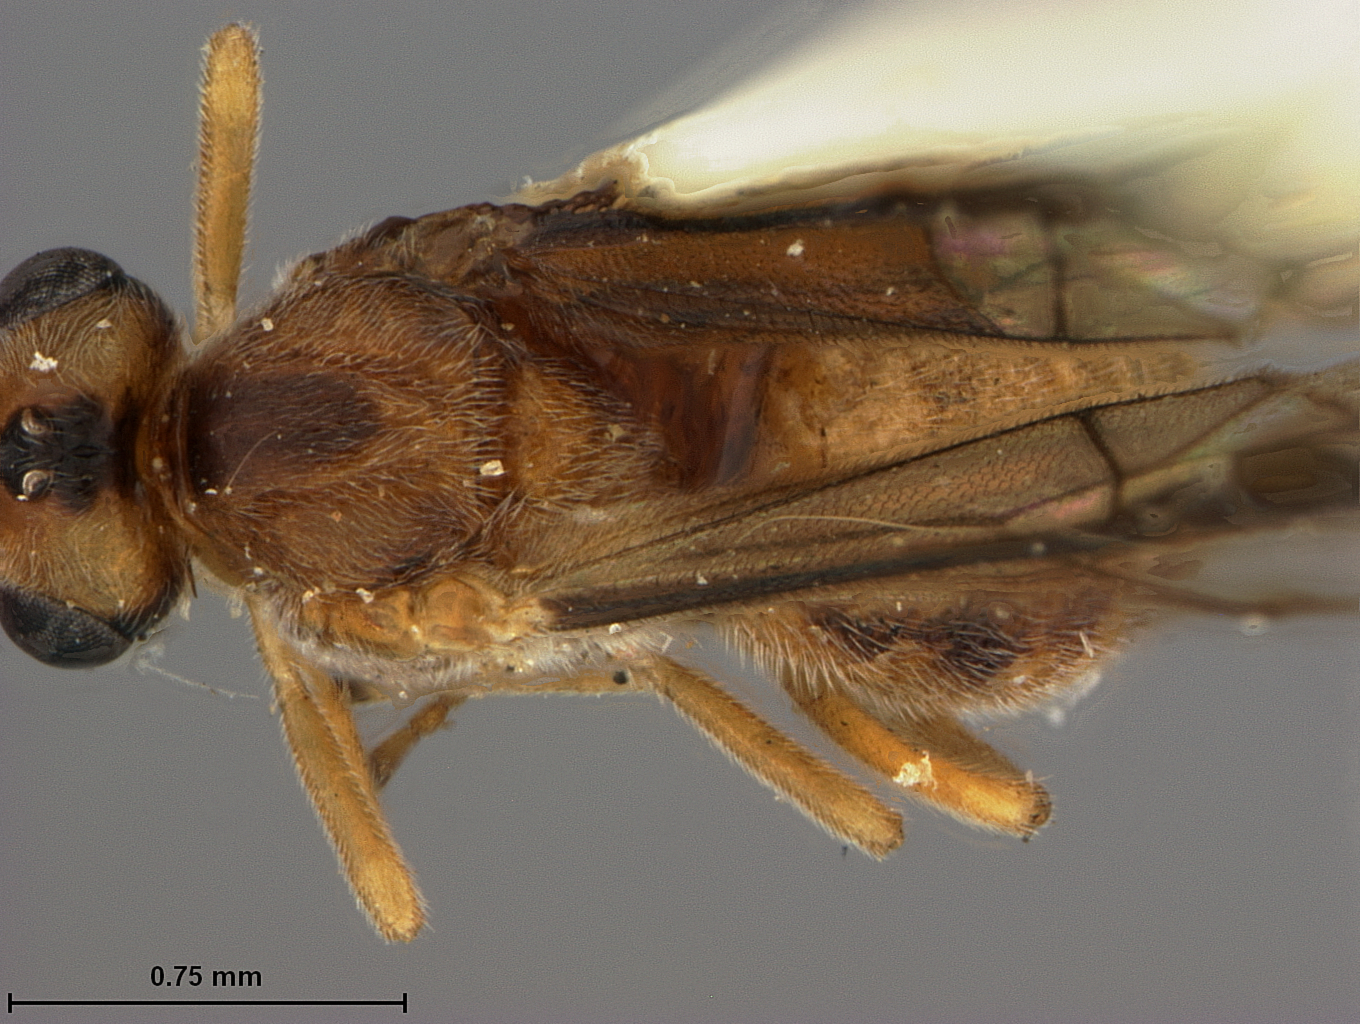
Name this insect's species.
Bracon alguei
